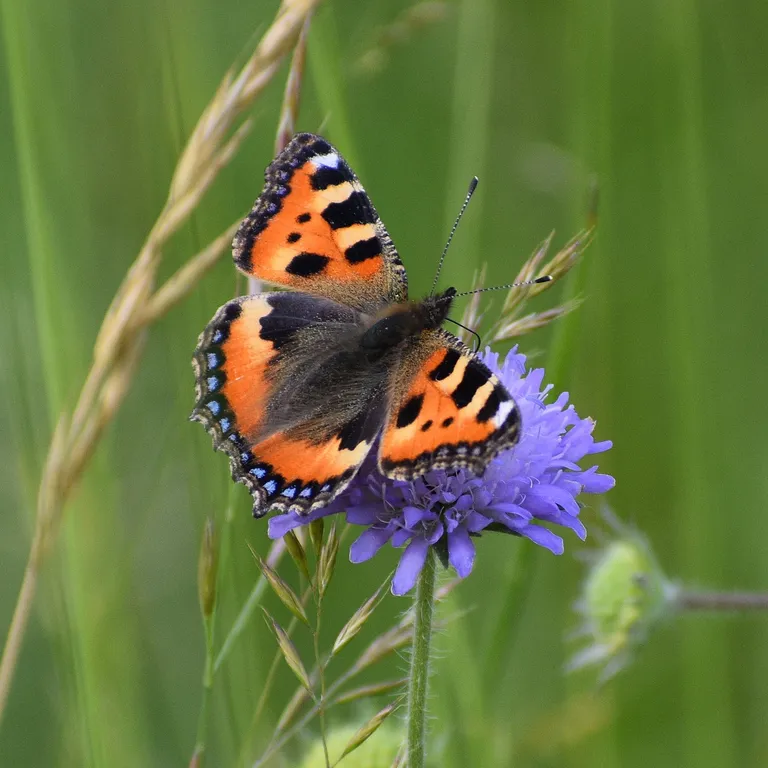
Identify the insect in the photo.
Aglais urticae
